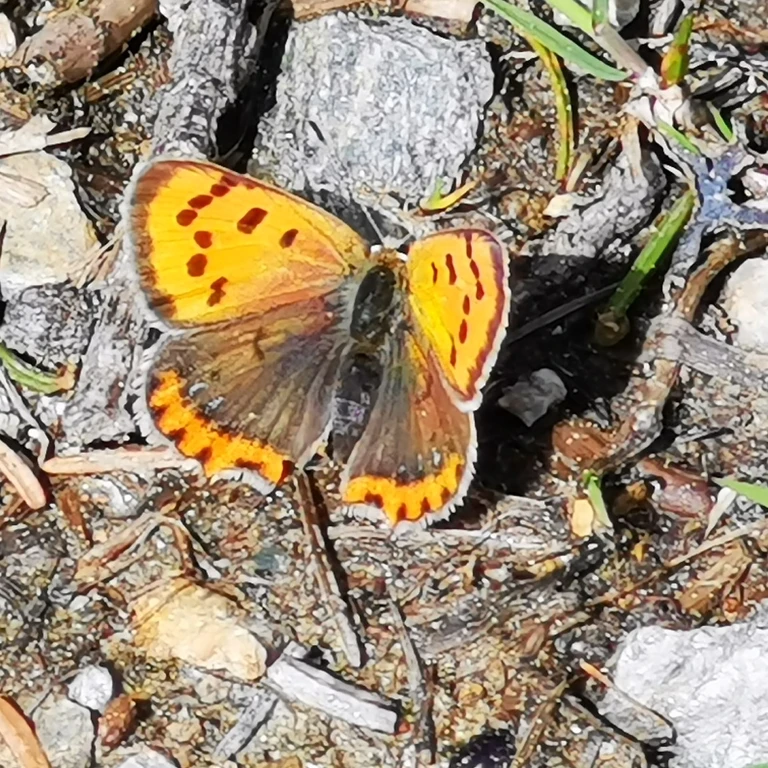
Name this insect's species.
Lycaena phlaeas
